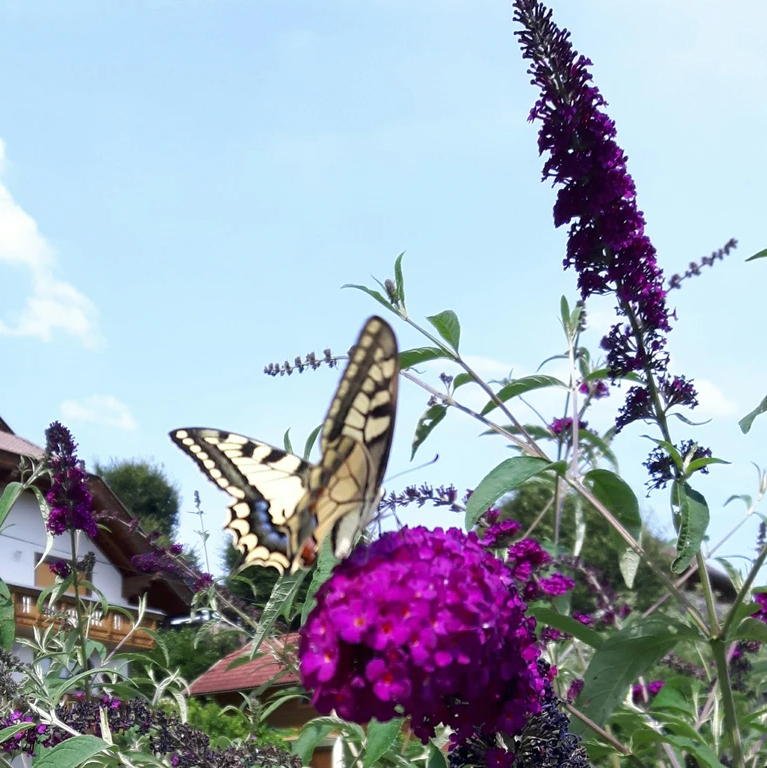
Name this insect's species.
Papilio machaon
